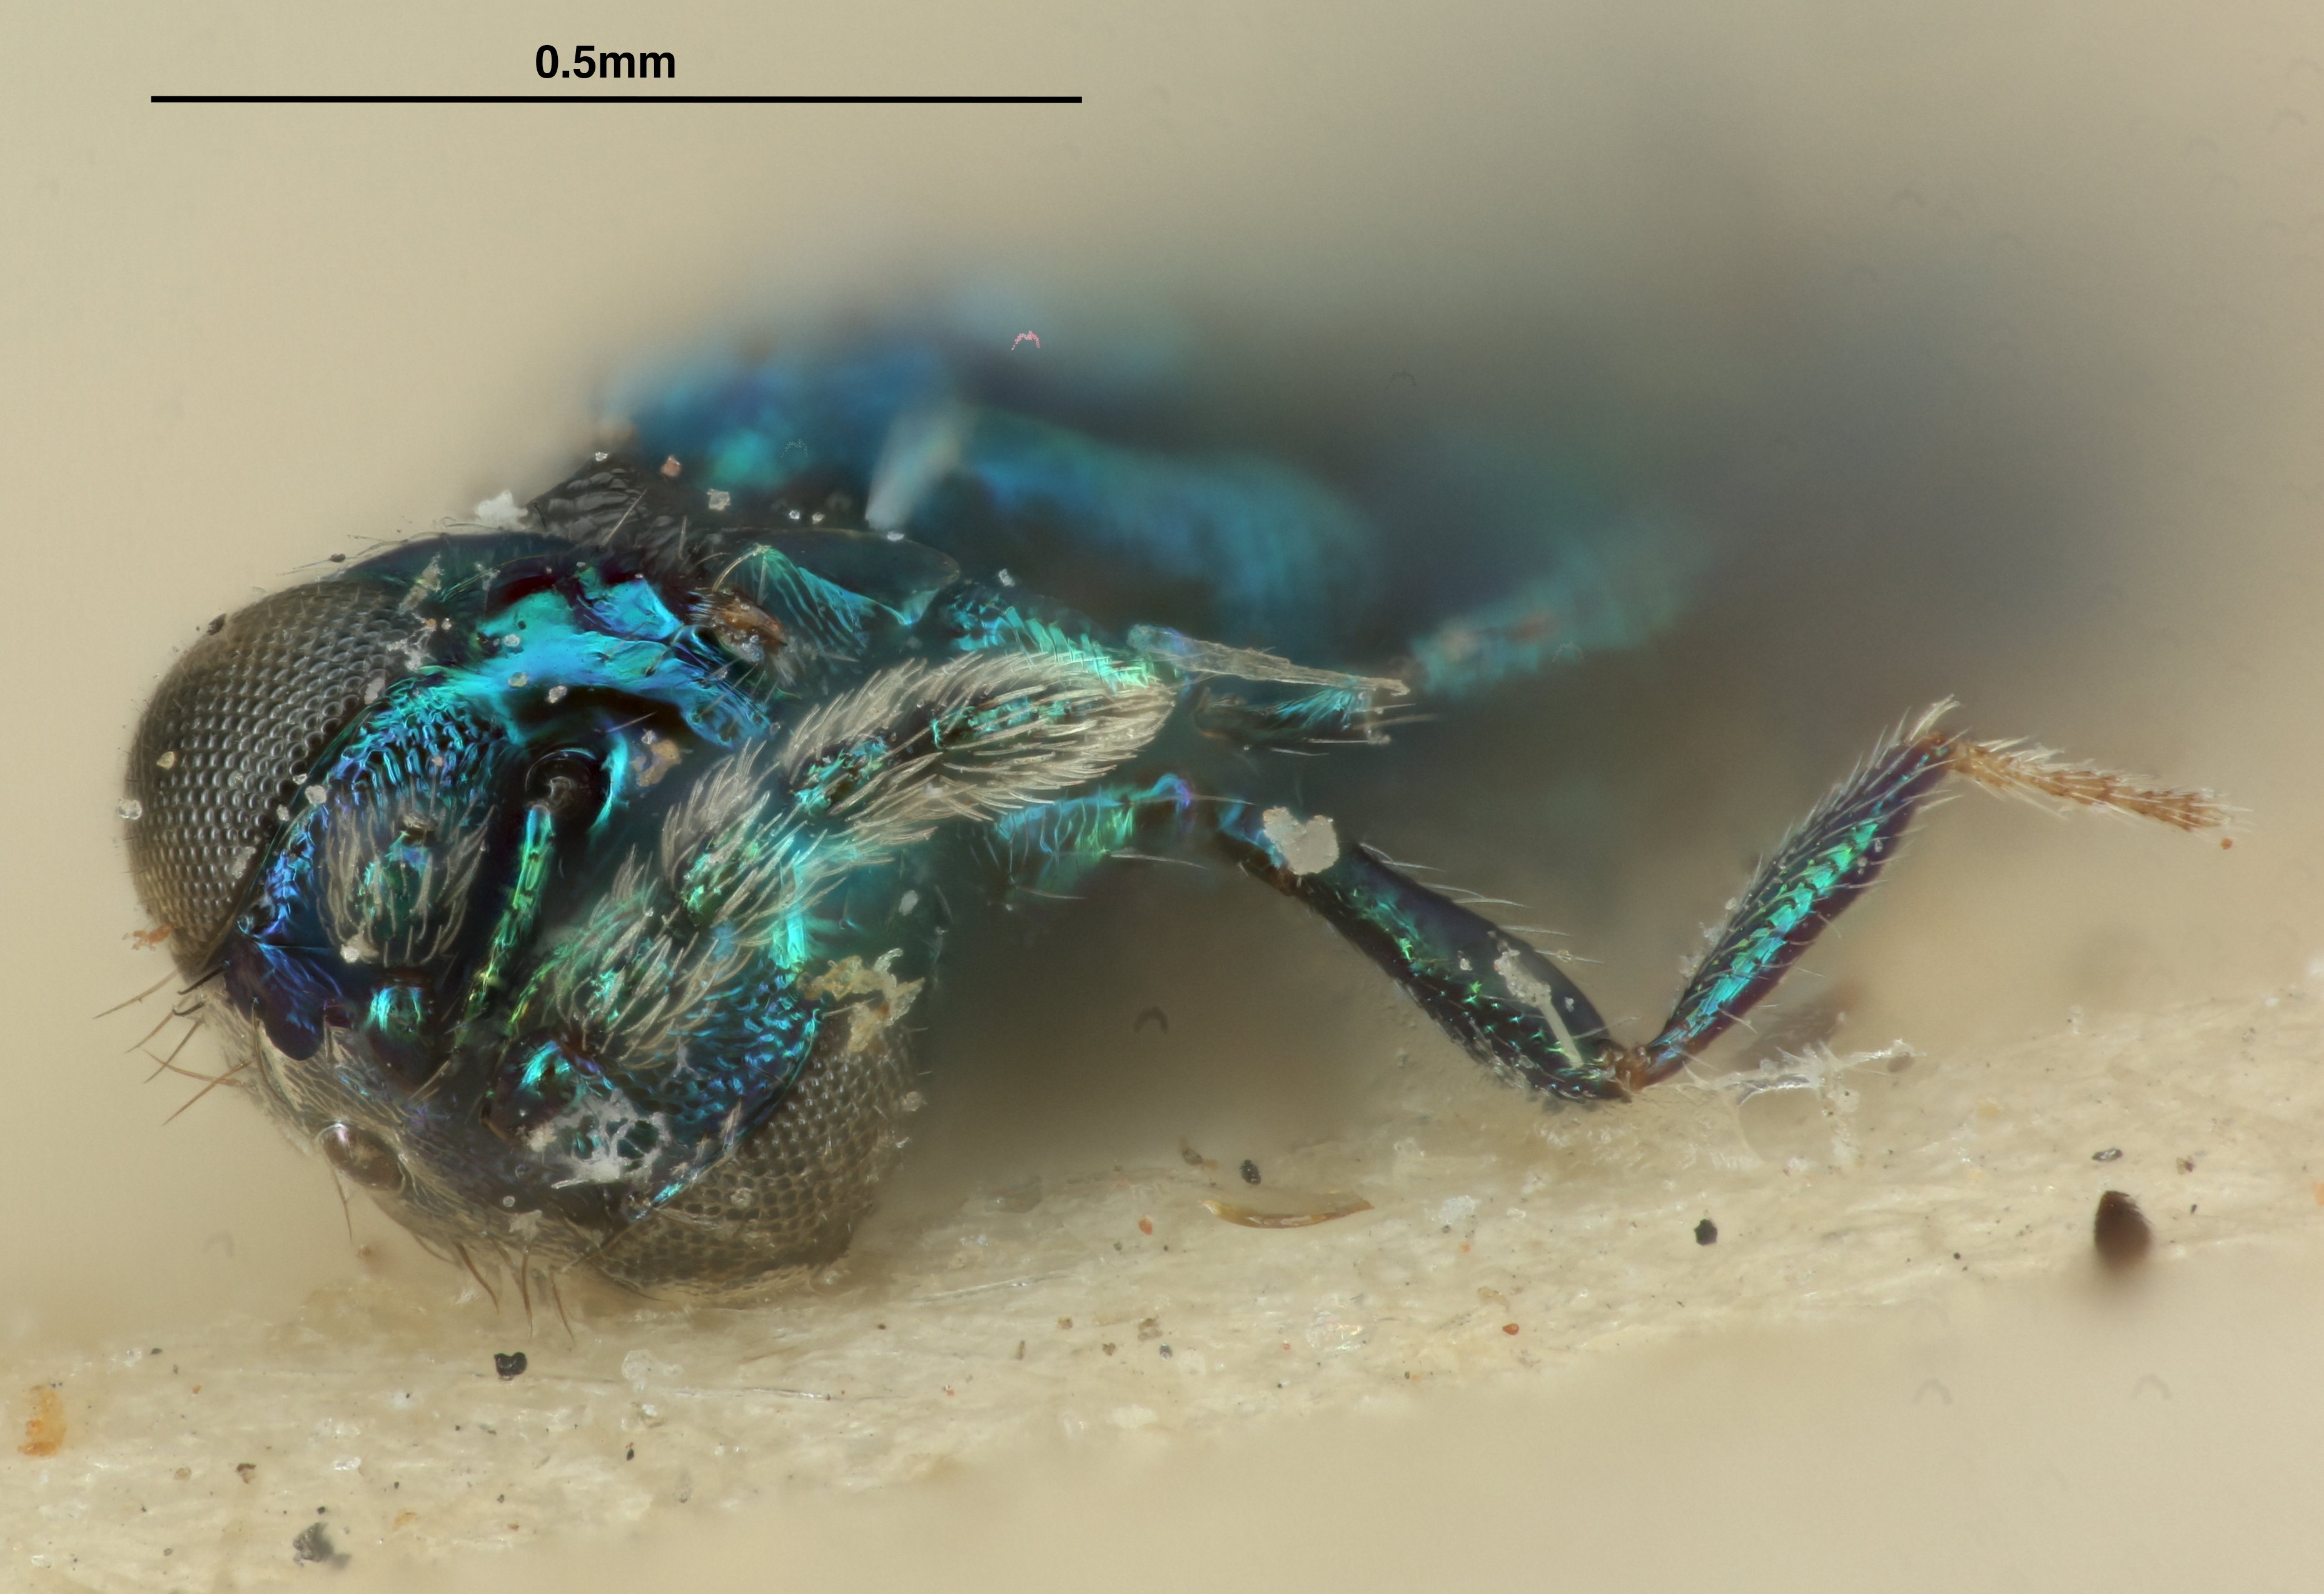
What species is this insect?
Derostenus nawai
